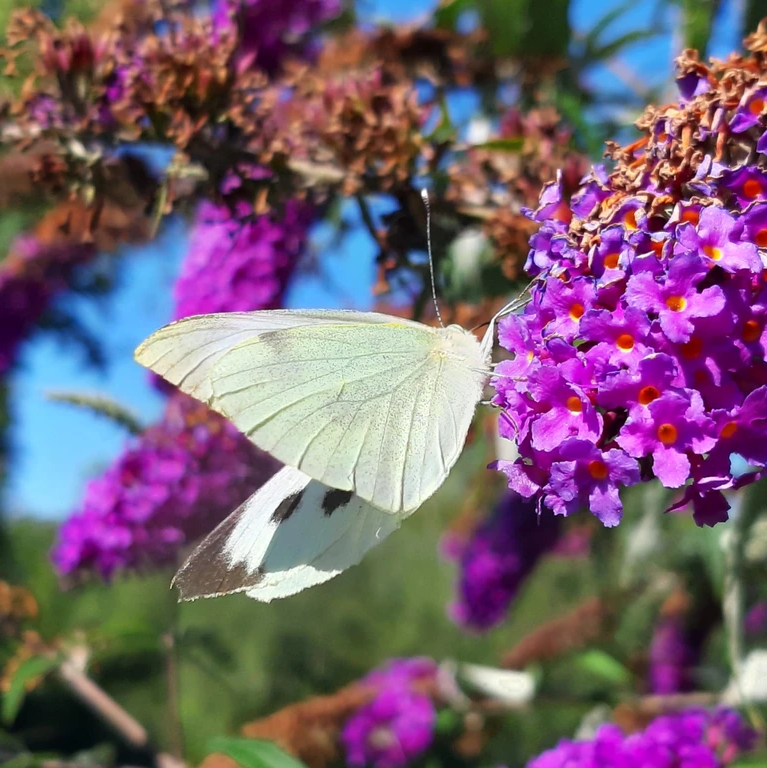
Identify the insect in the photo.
Pieris brassicae
